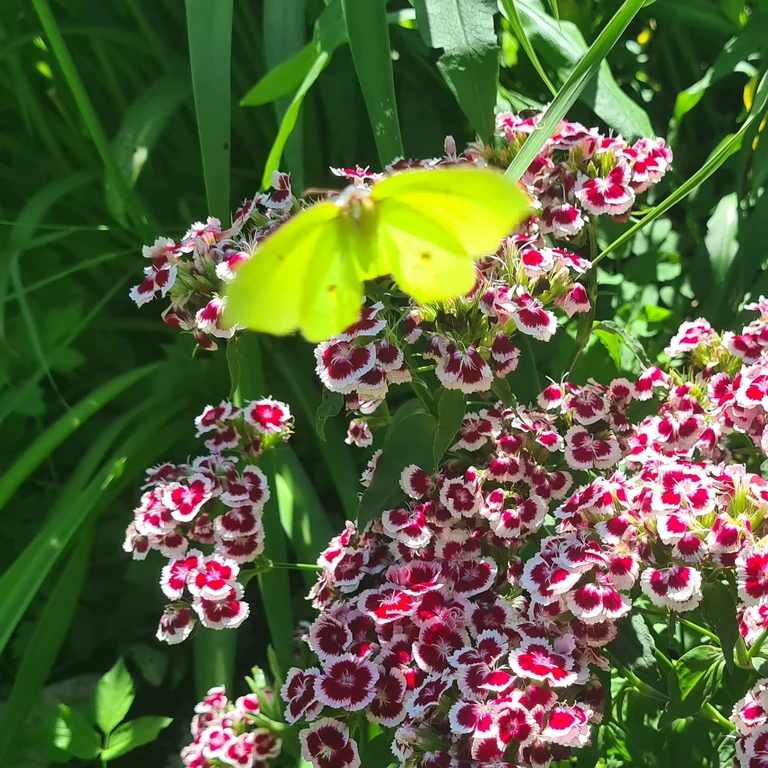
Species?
Gonepteryx rhamni
